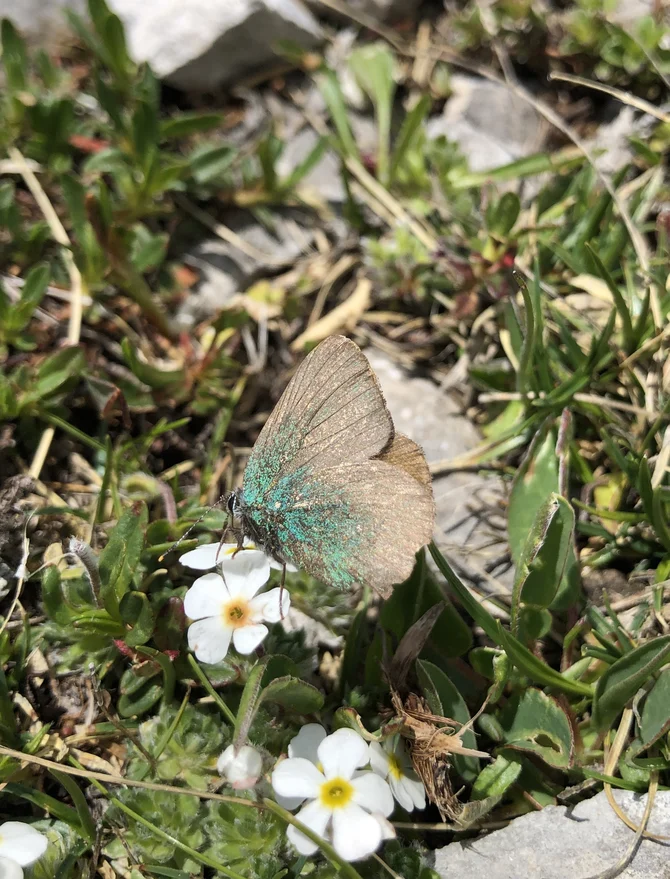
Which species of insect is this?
Callophrys rubi
